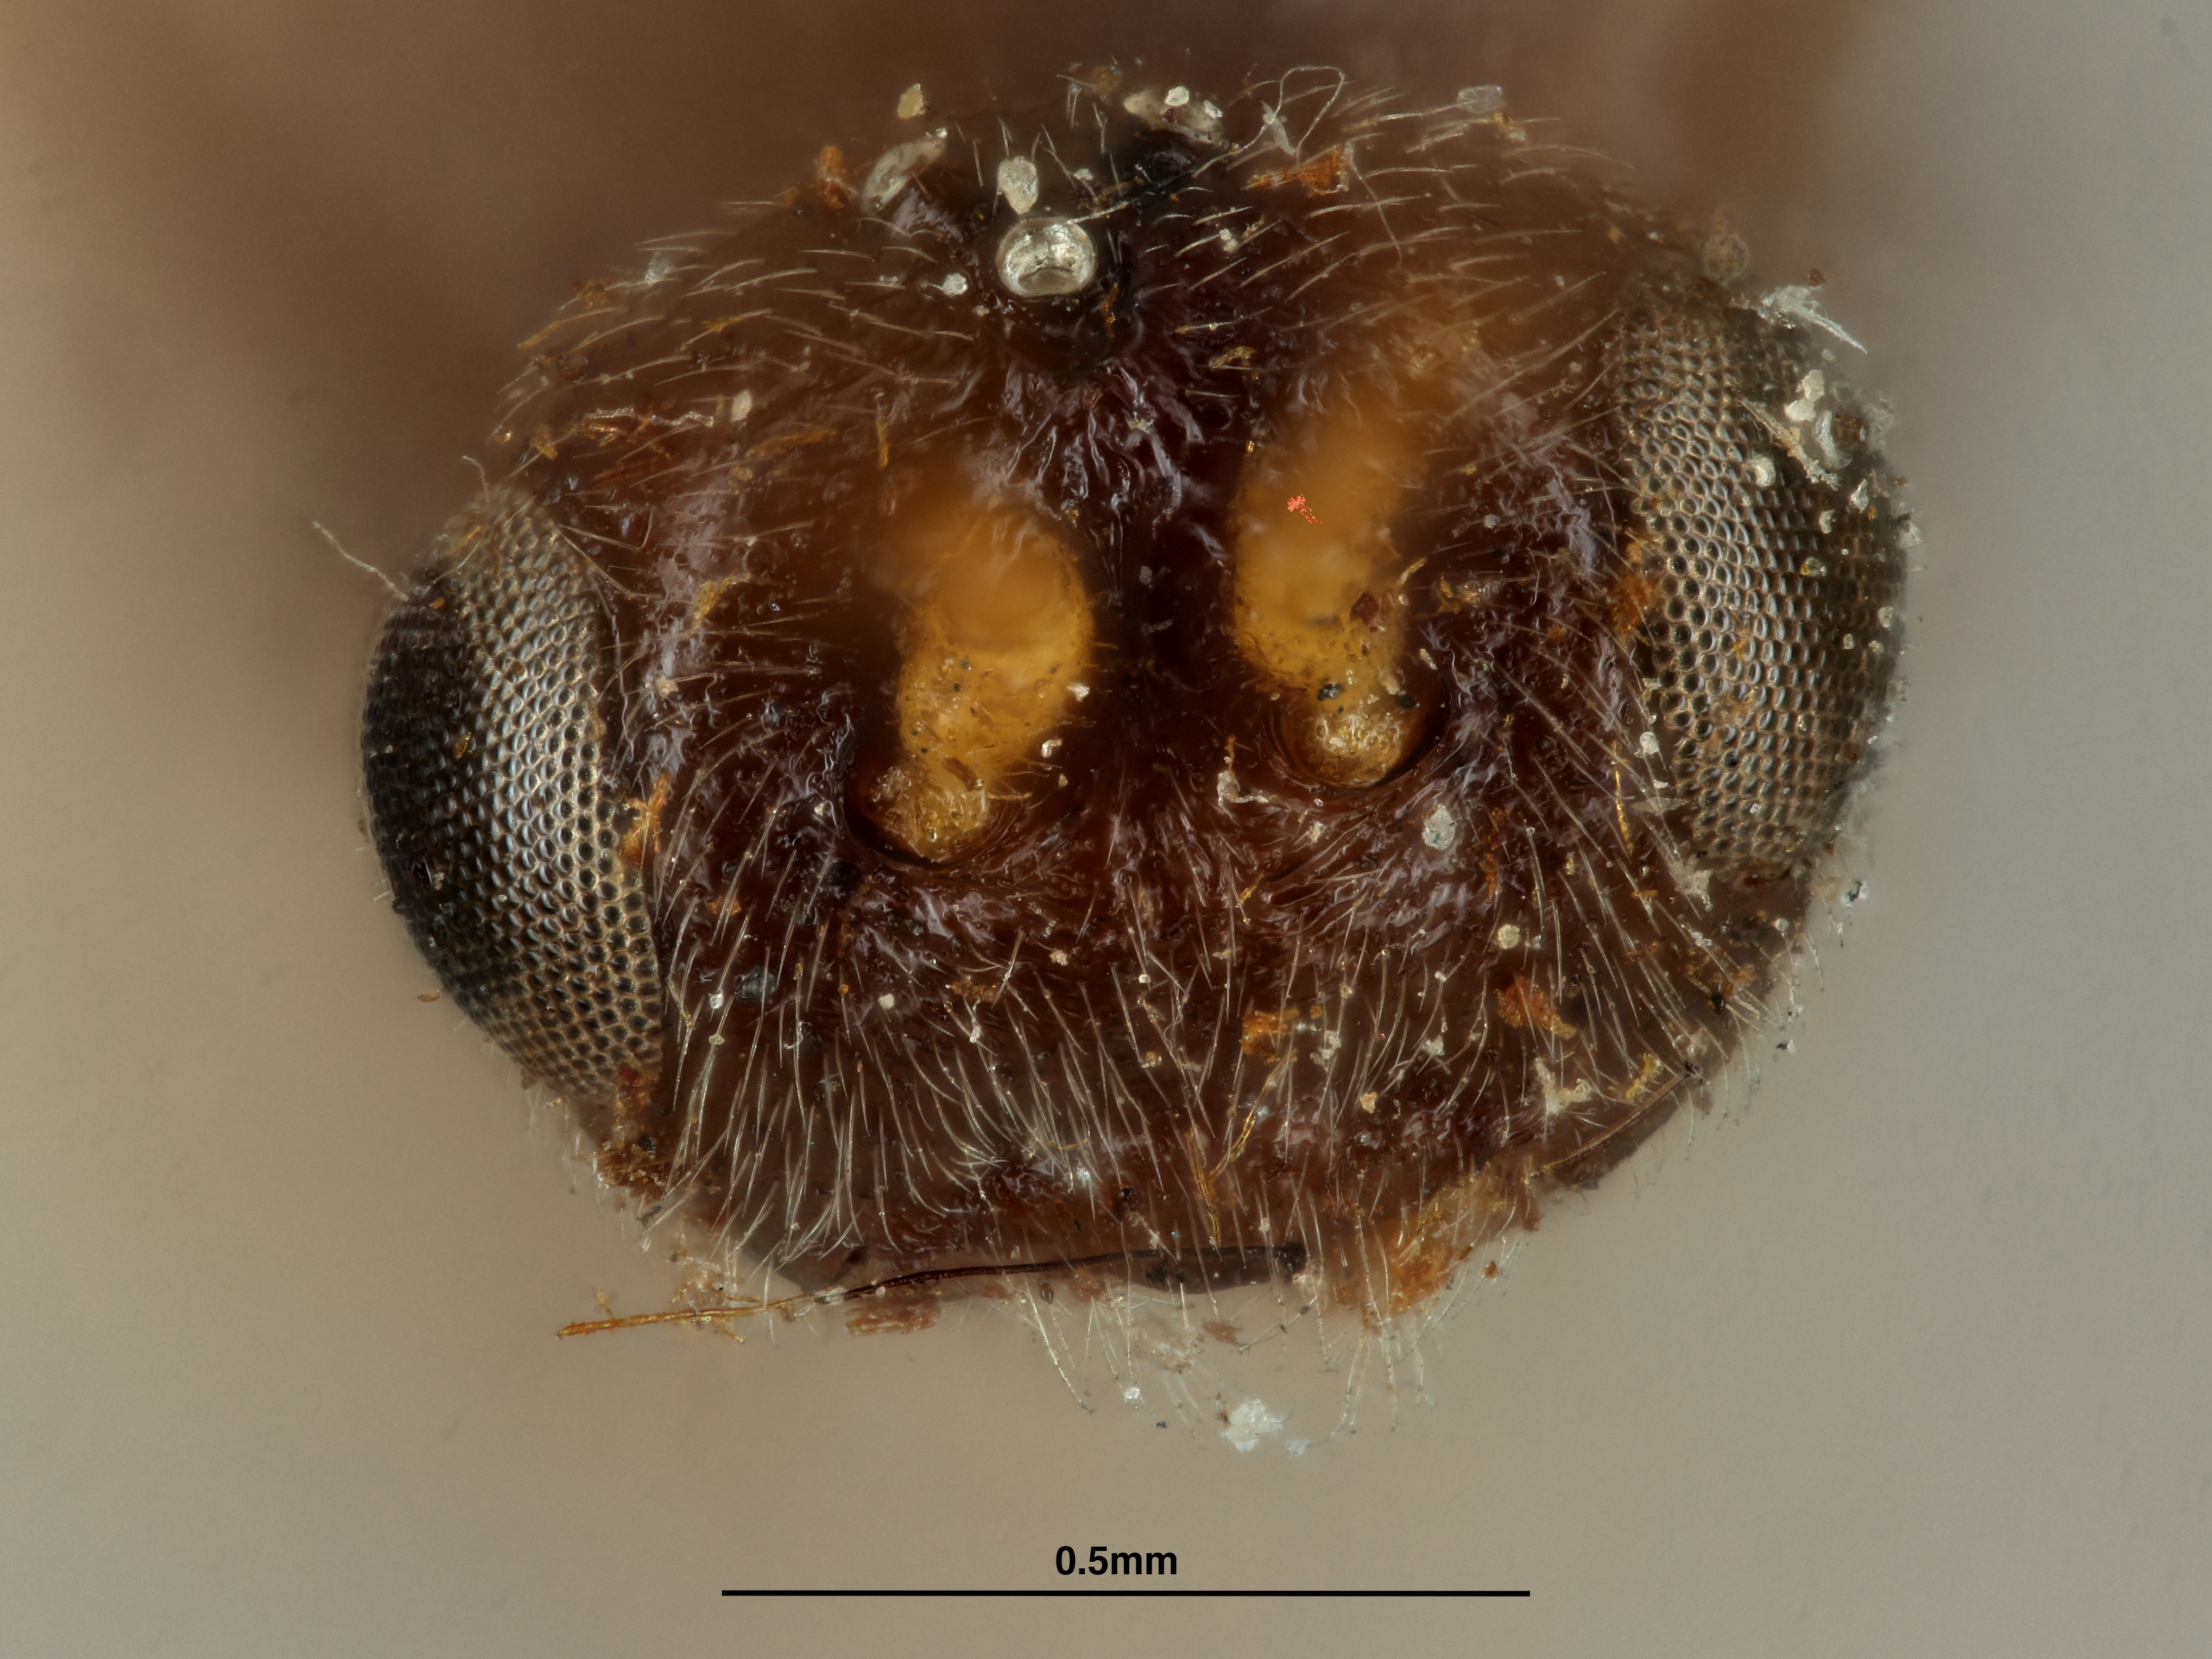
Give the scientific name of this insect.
Ganychorus orchesiae
